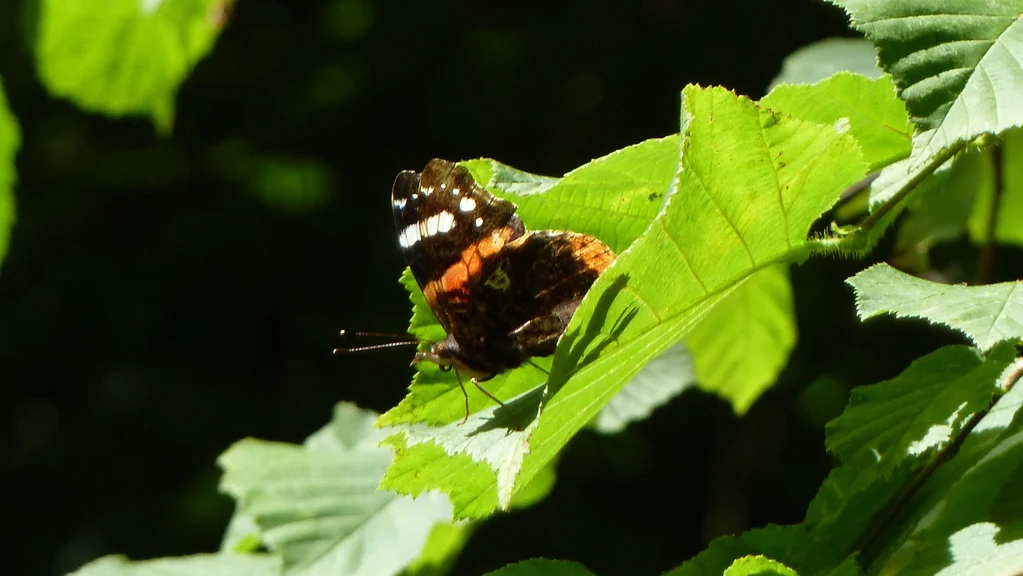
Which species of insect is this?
Vanessa atalanta
